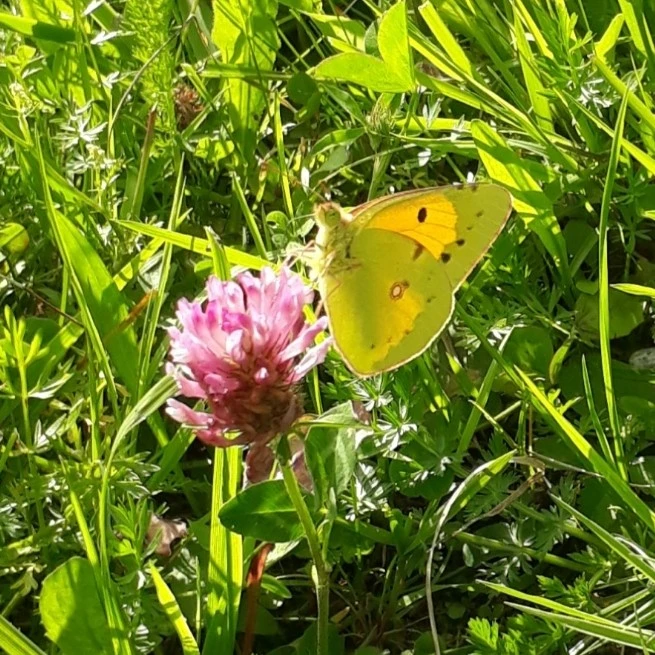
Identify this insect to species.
Colias croceus
